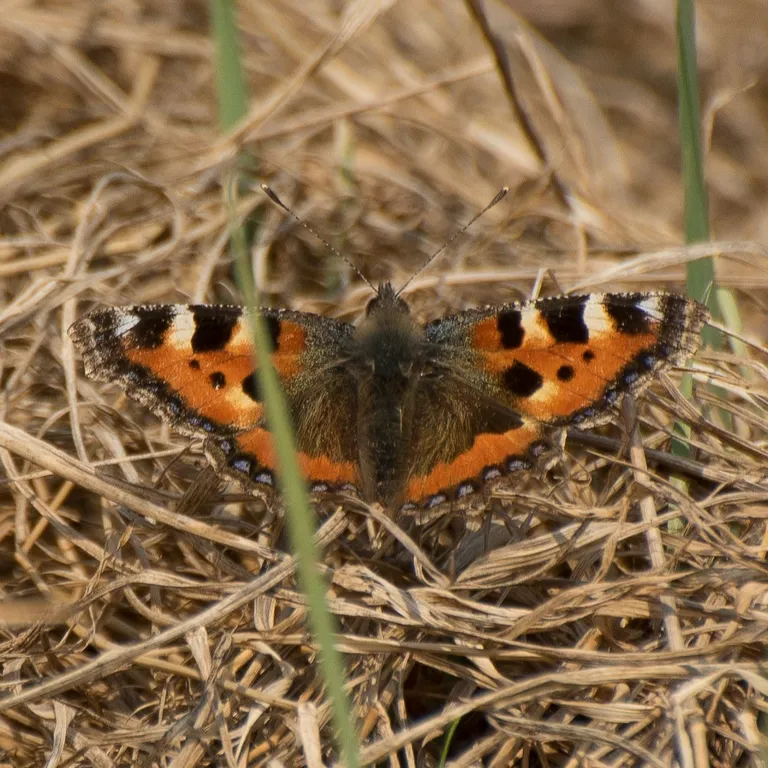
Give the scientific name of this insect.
Aglais urticae
